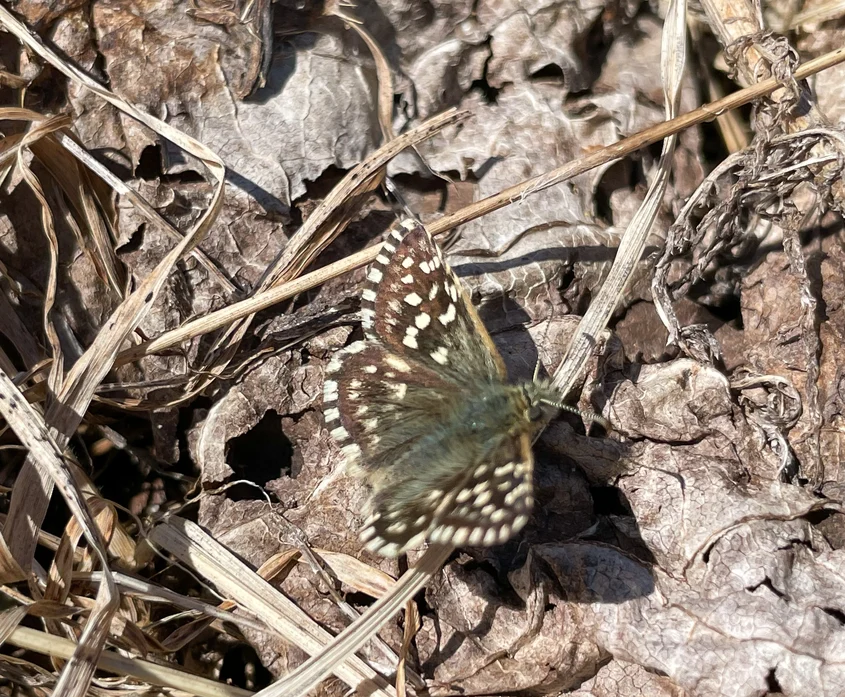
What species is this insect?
Pyrgus malvae
